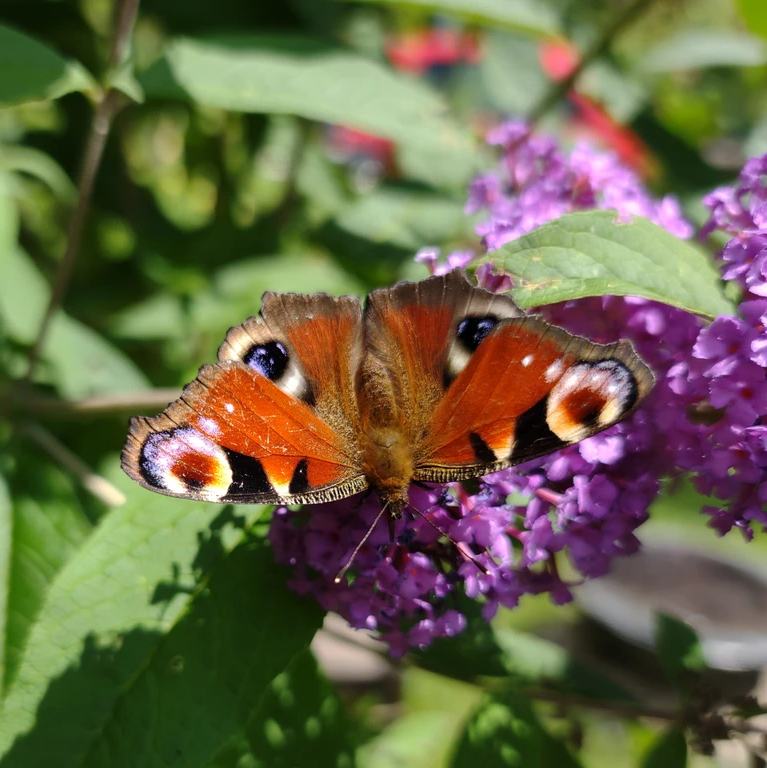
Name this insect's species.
Aglais io
